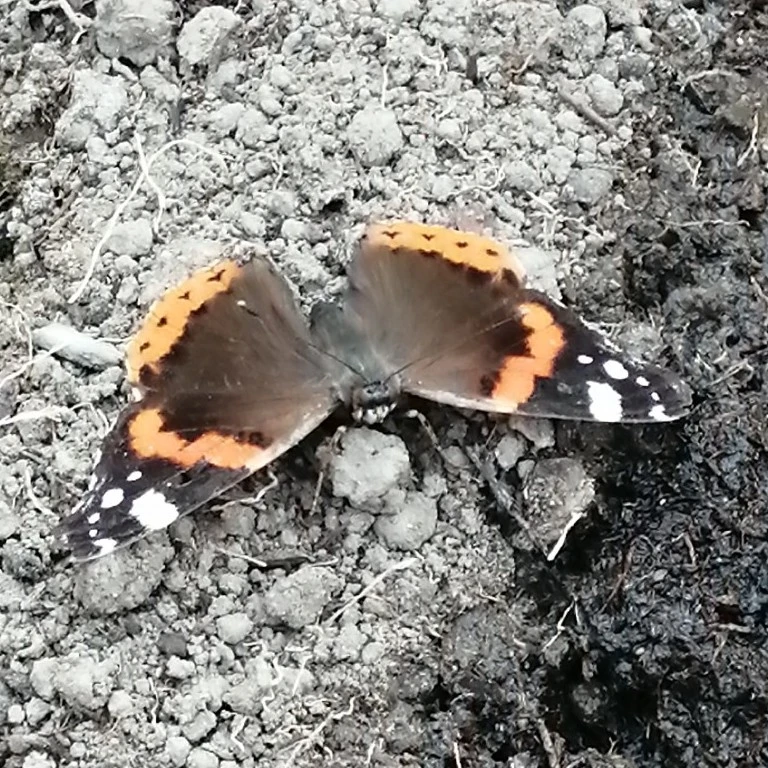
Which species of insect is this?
Vanessa atalanta
